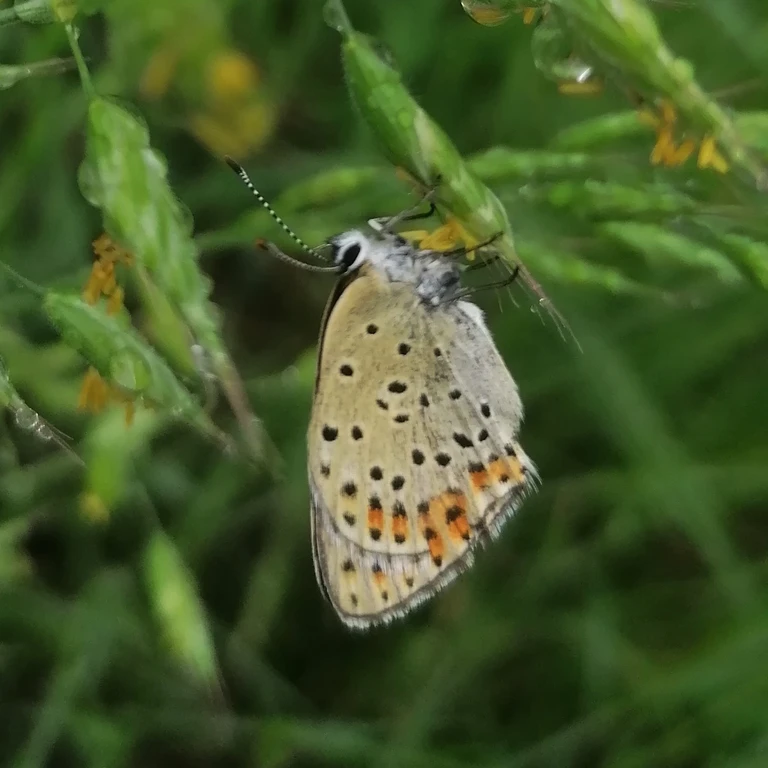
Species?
Lycaena tityrus (also Loweia tityrus)
